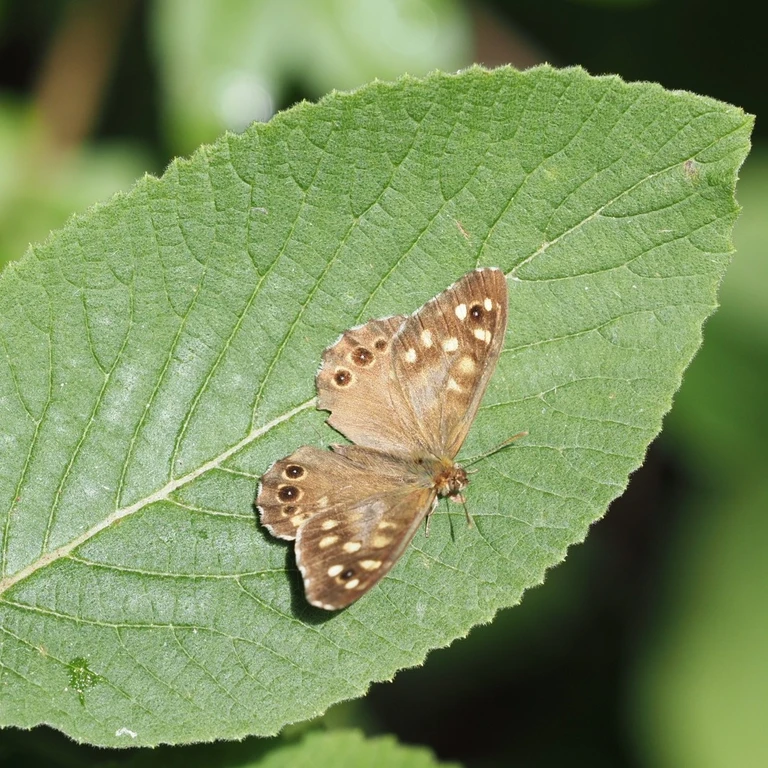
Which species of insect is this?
Pararge aegeria
